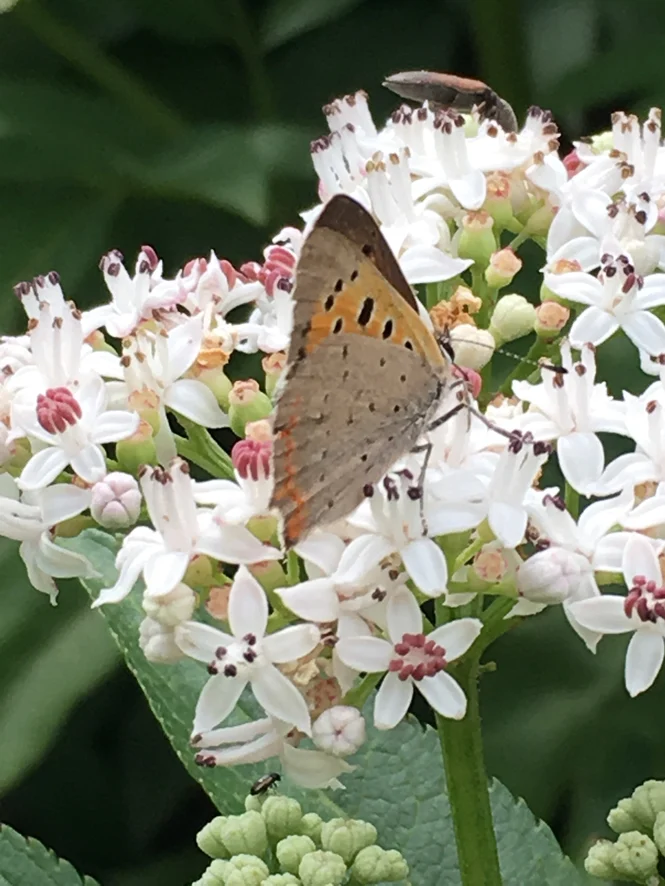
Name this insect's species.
Lycaena phlaeas
